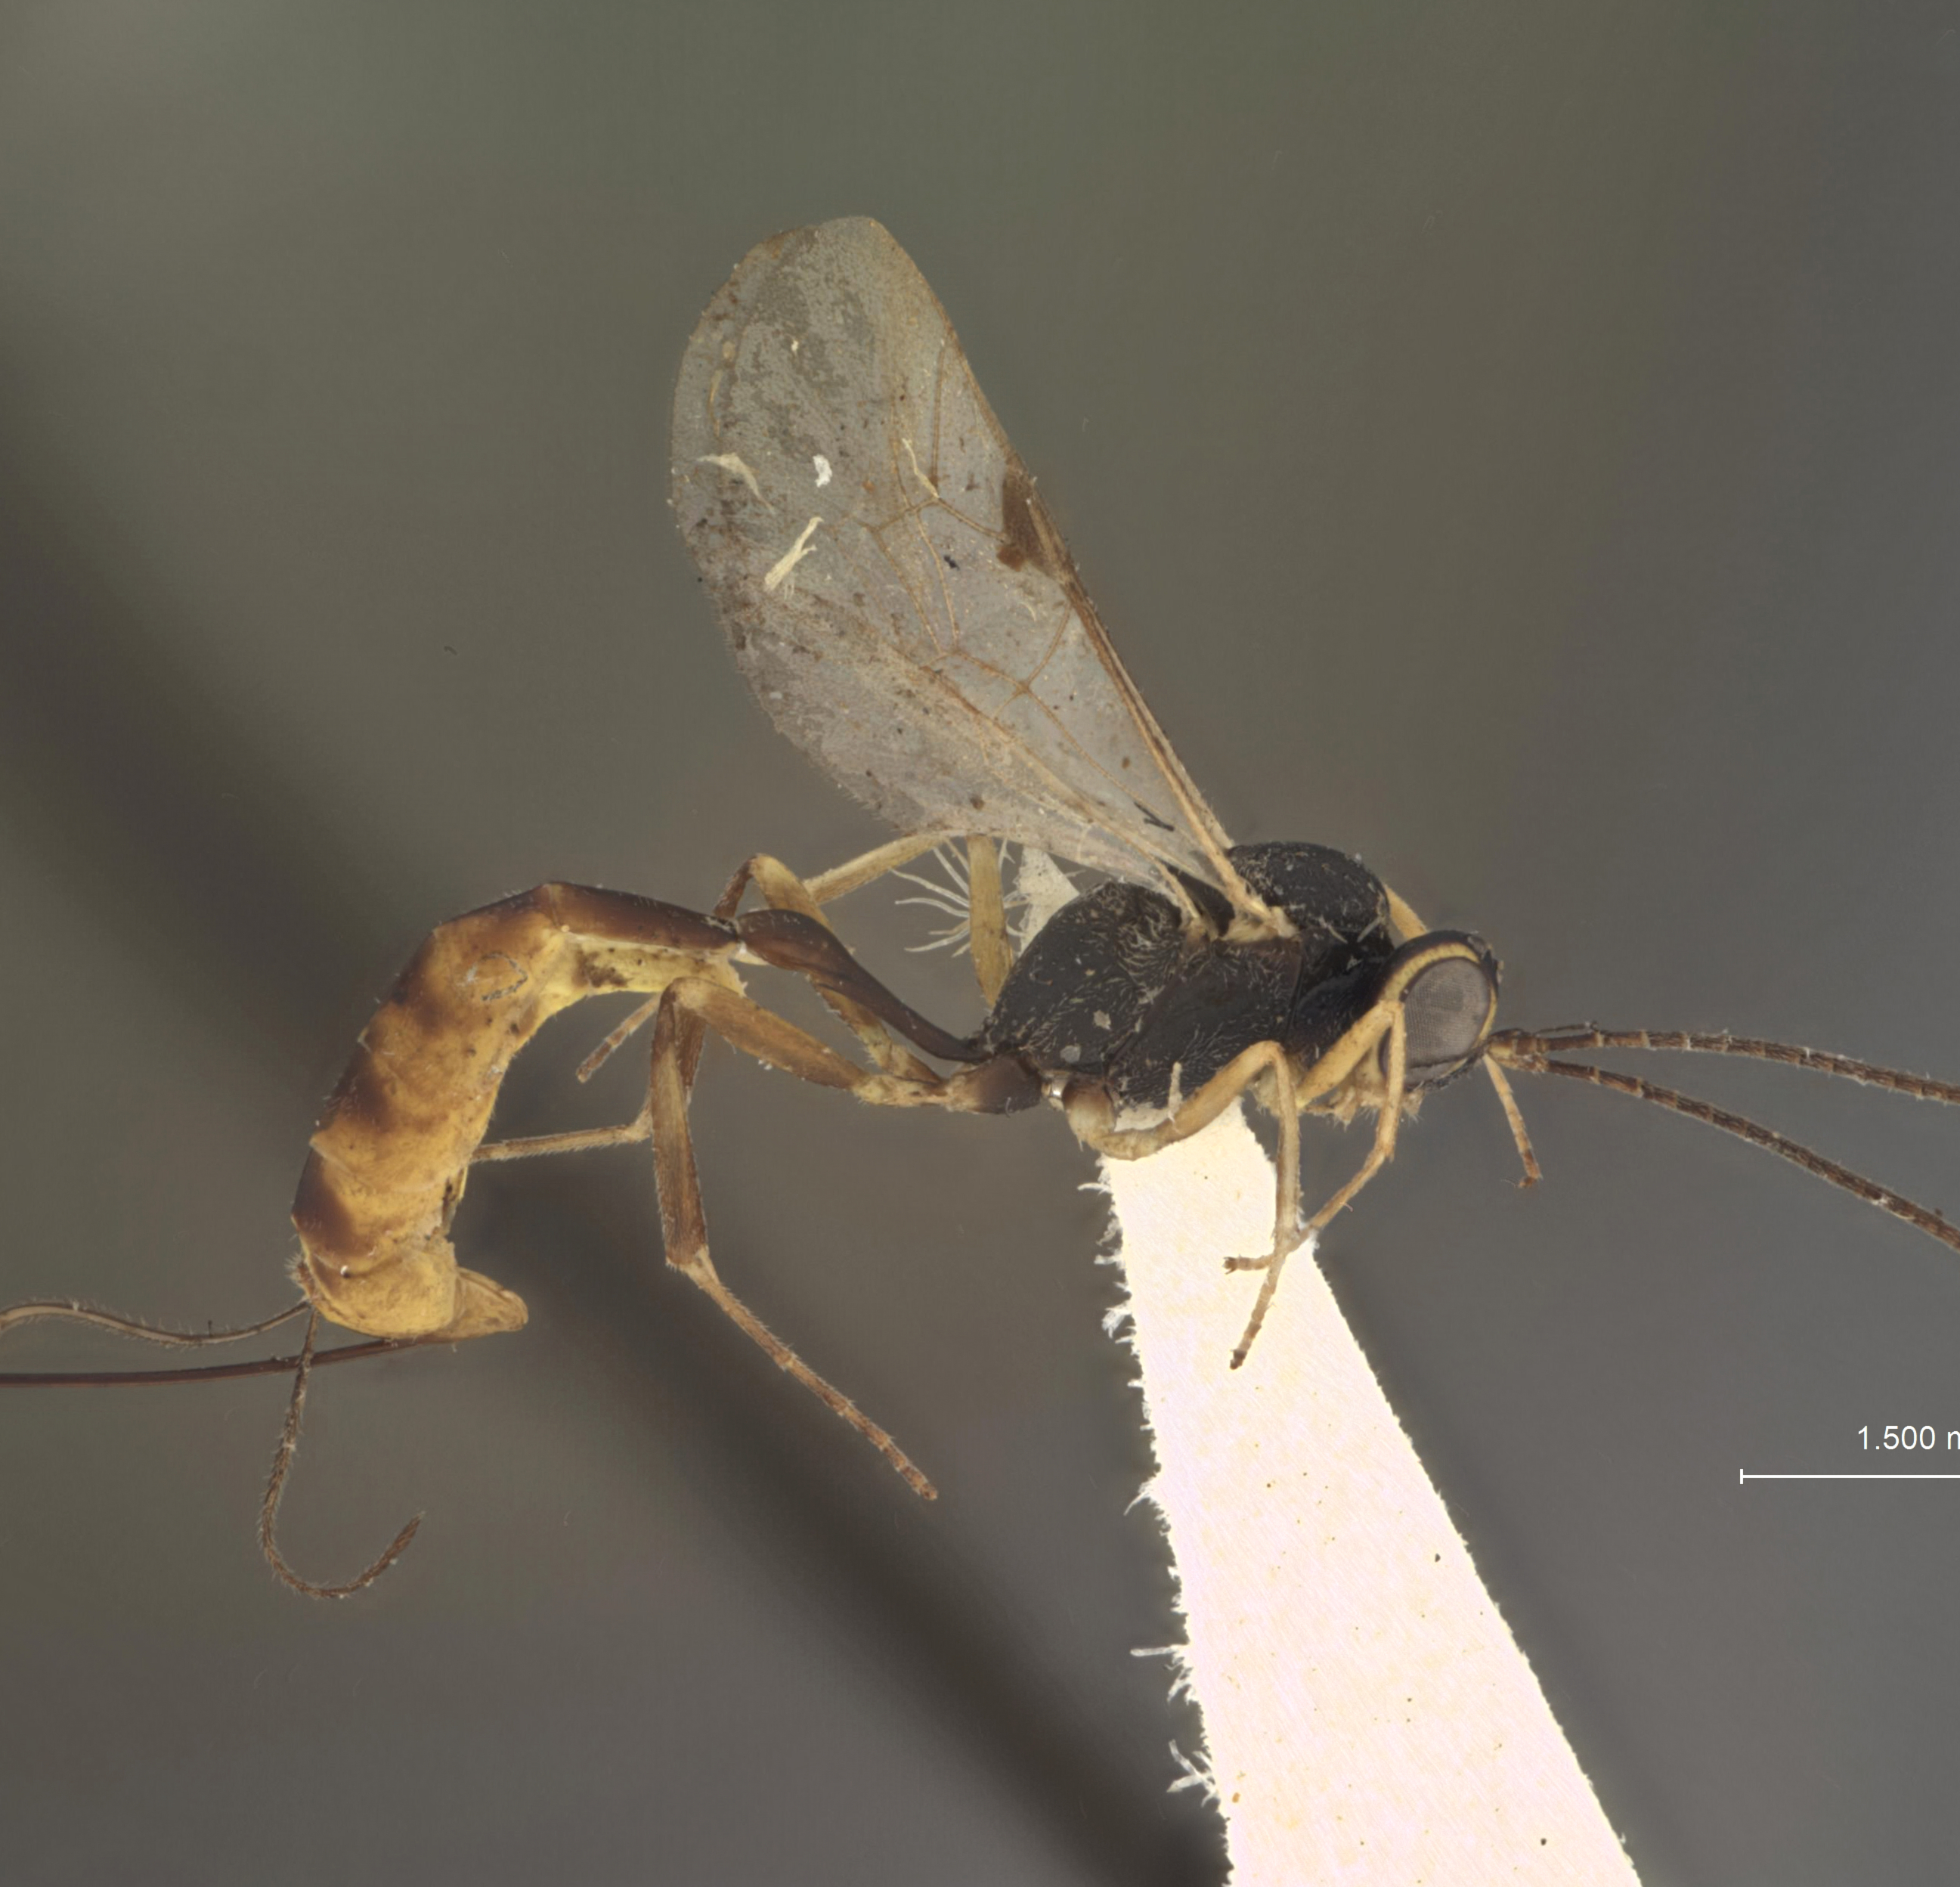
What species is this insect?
Temelucha disjuncta
